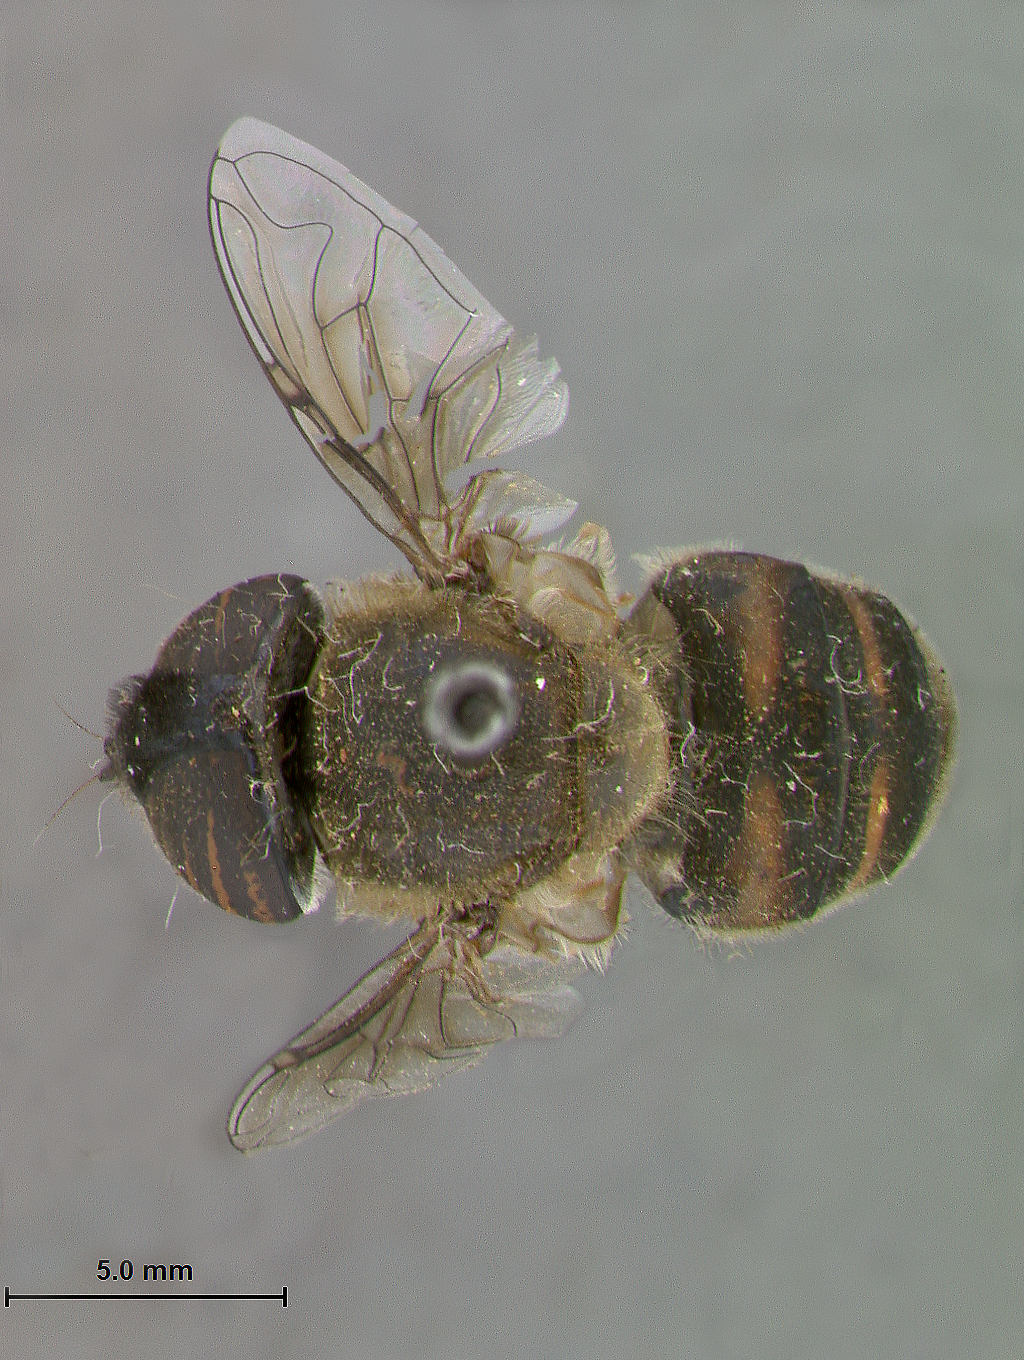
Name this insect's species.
Eristalodes bifasciata
